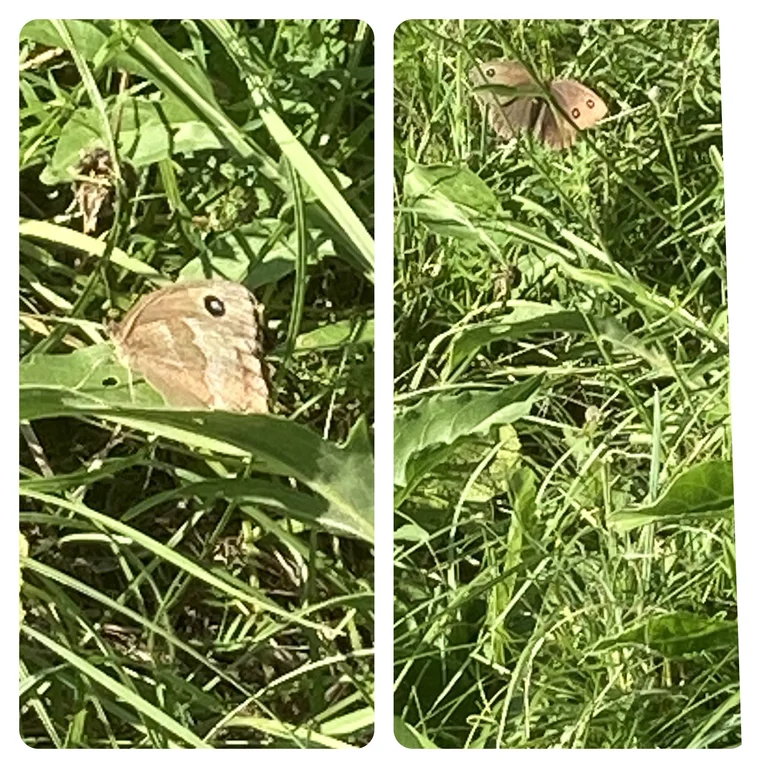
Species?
Minois dryas
